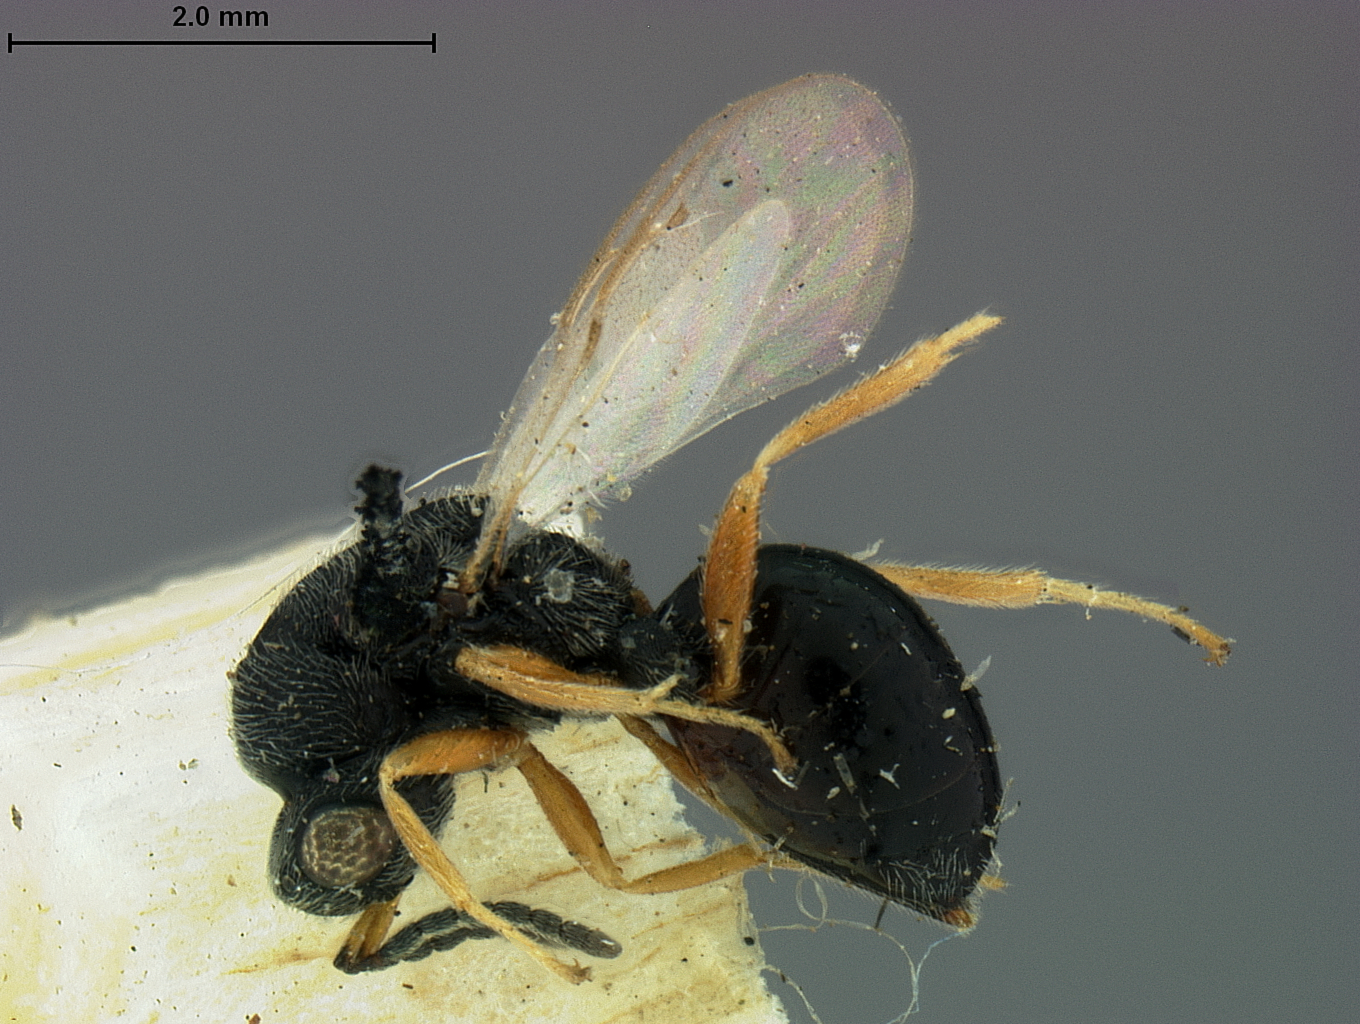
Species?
Eurytoma japonica
